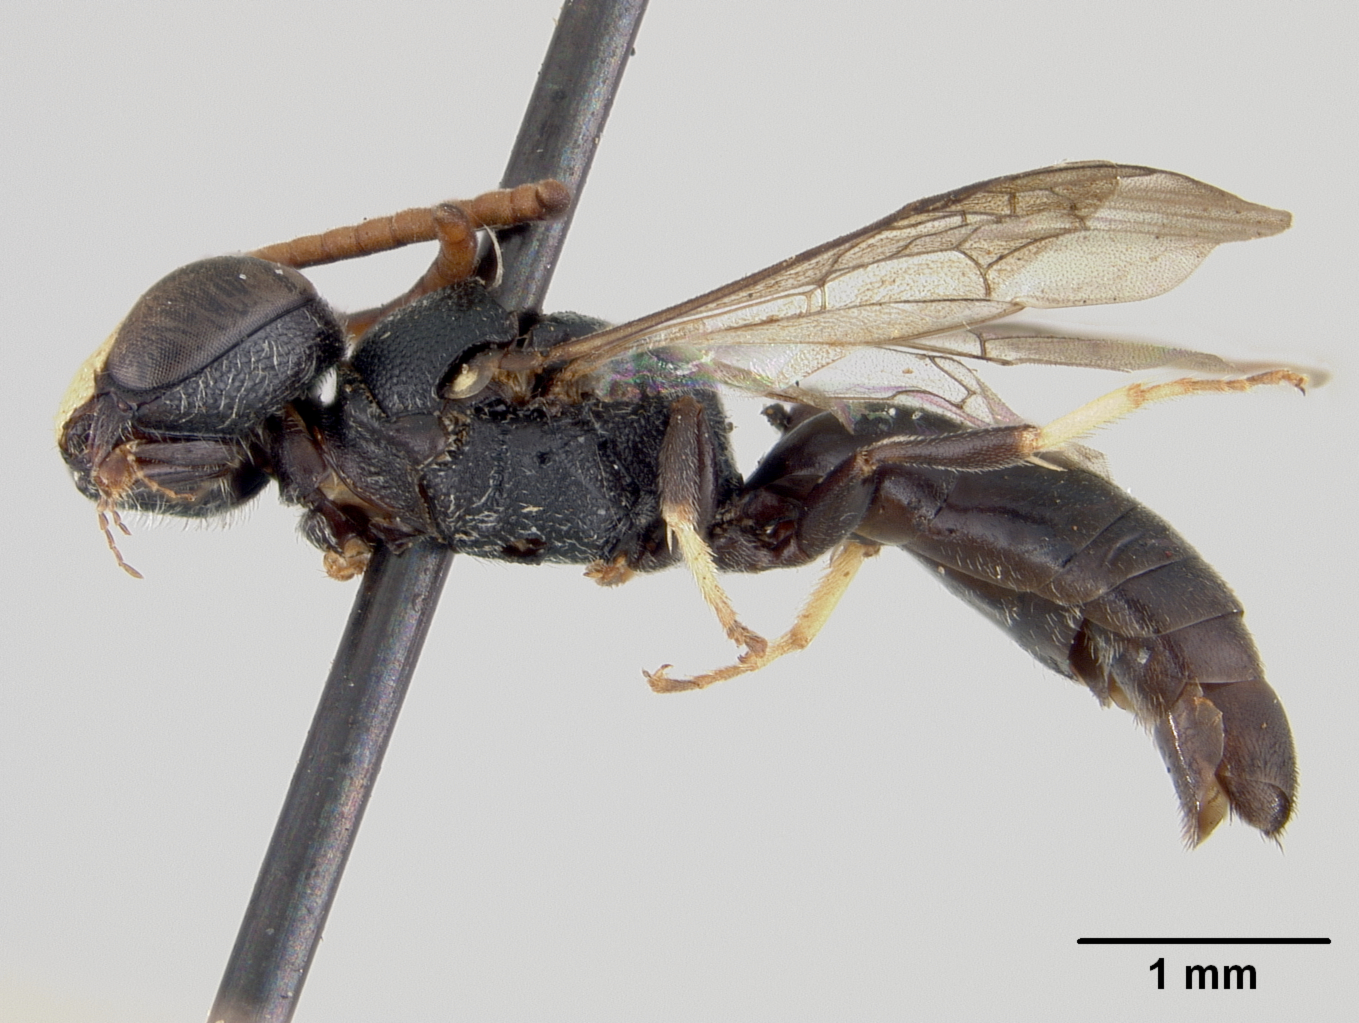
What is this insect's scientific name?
Hylaeus bequaertianus
